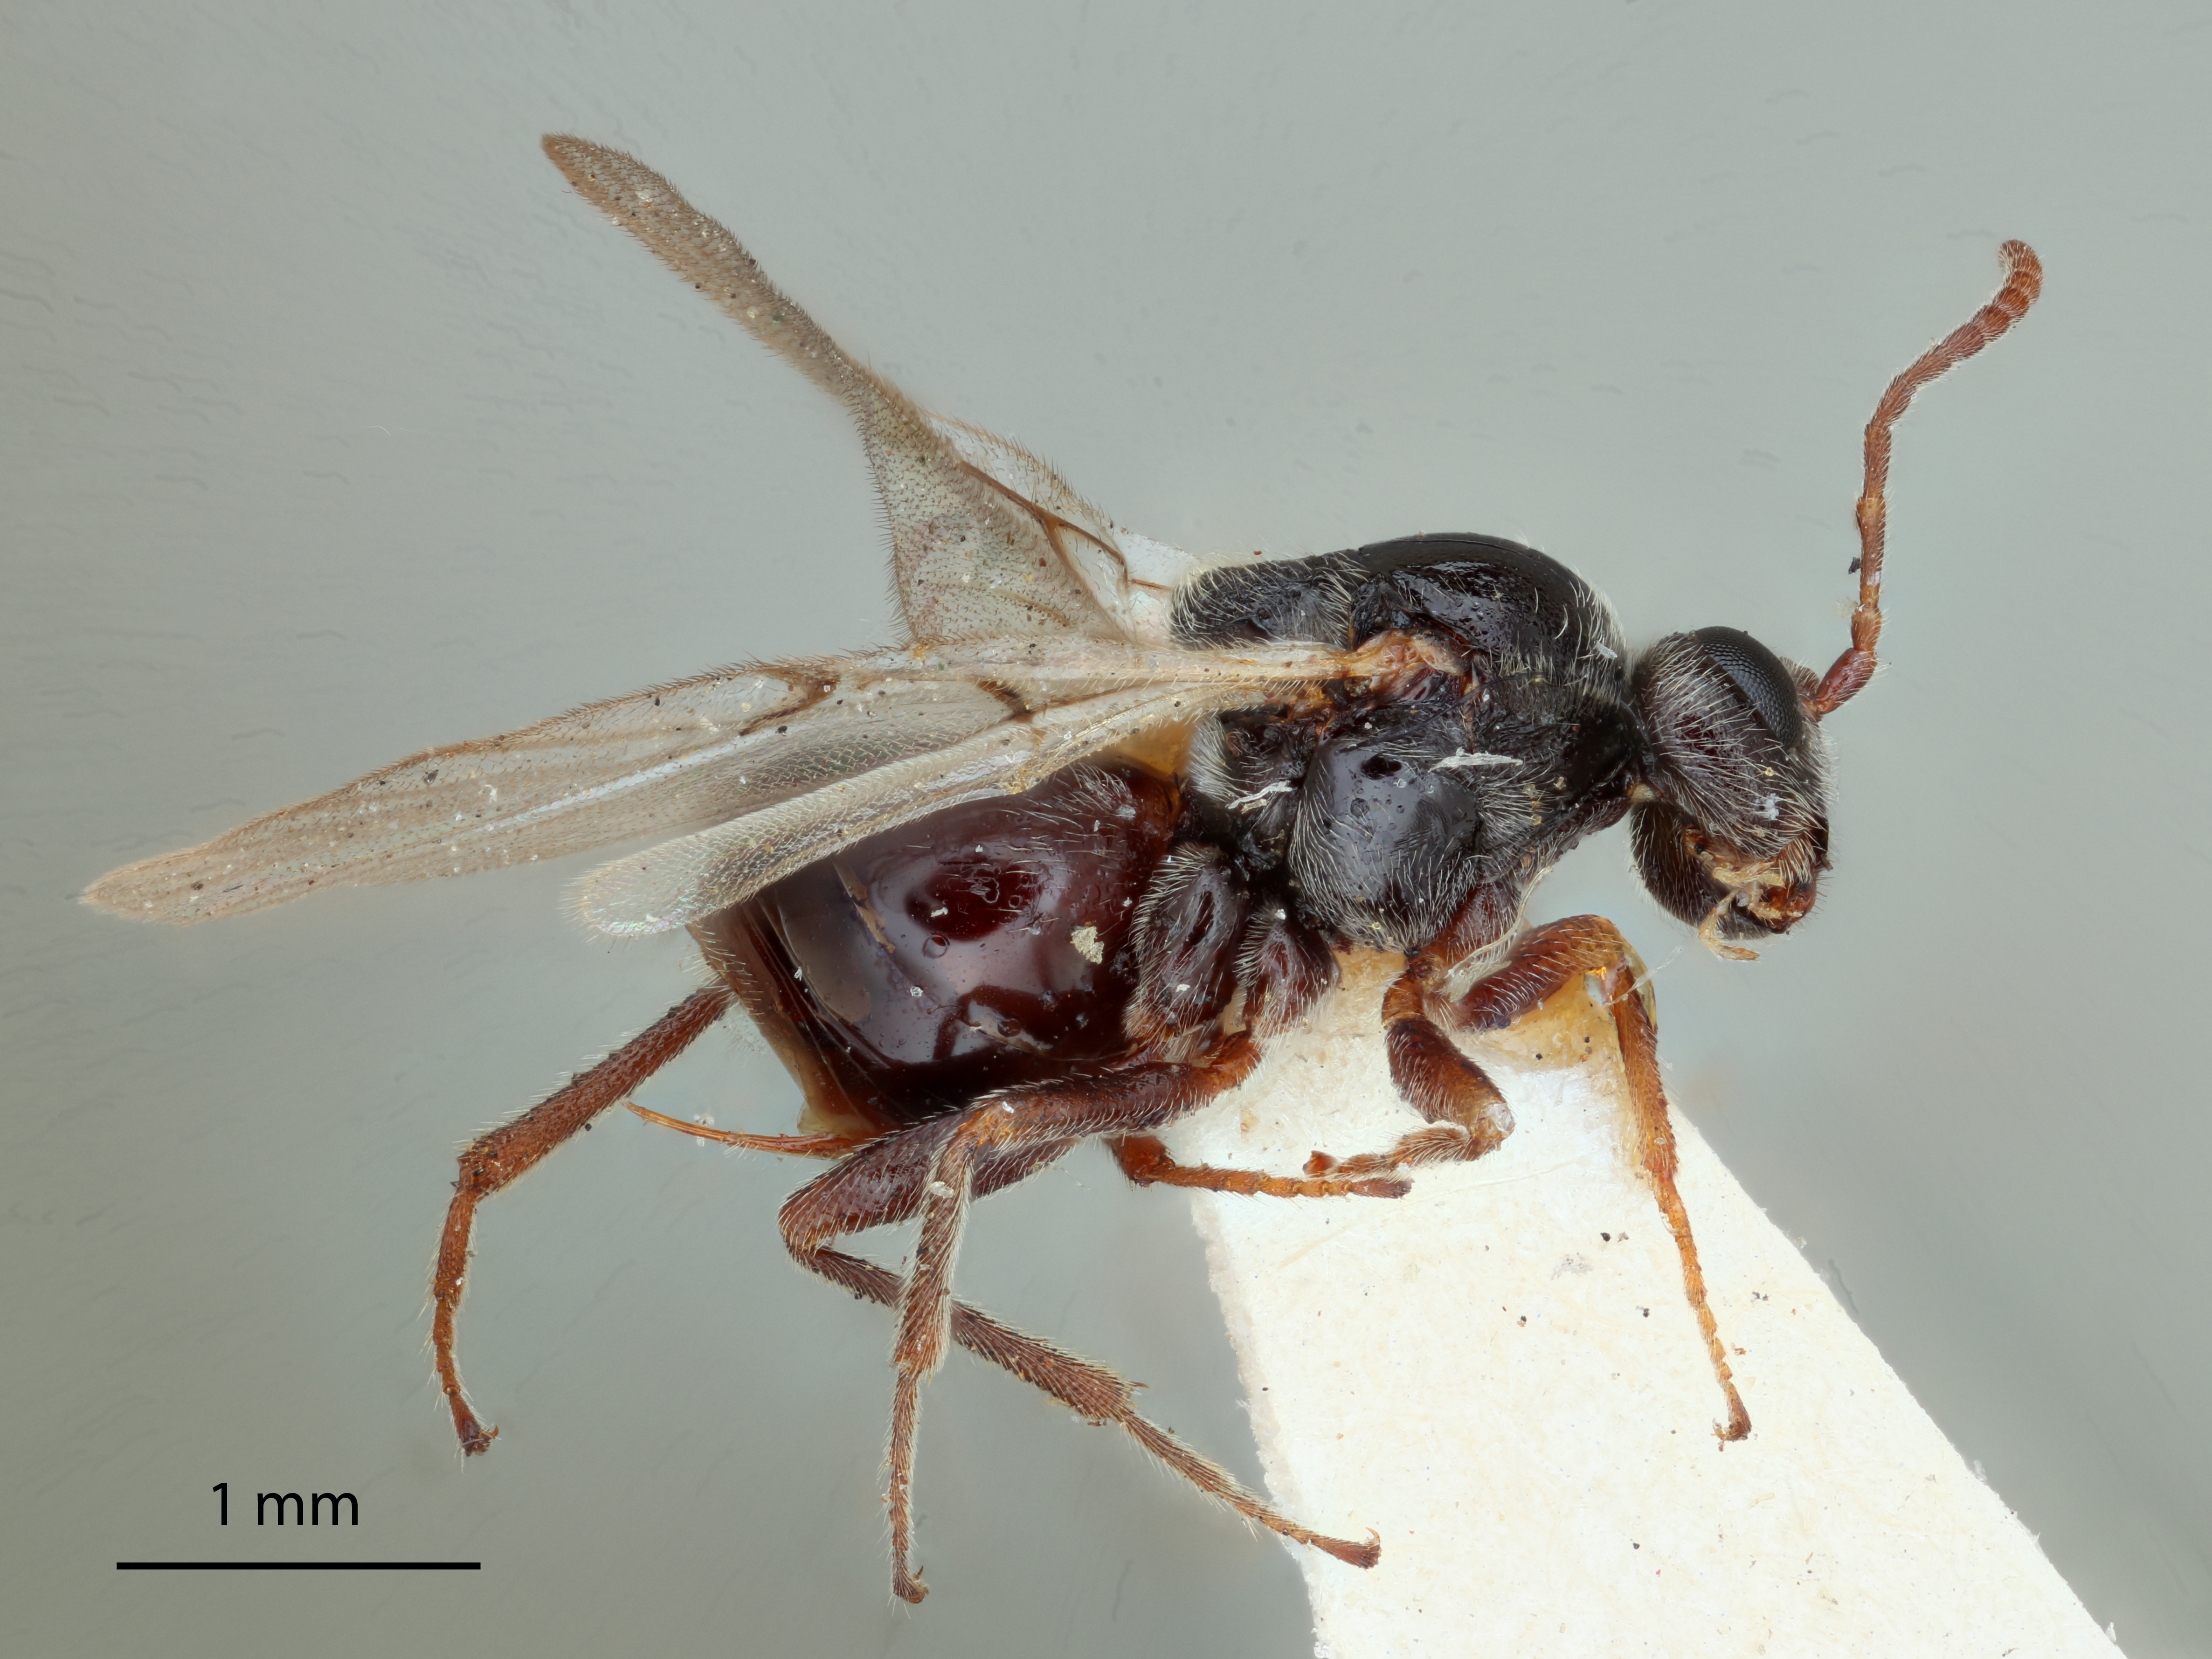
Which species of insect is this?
Andricus rugatus
